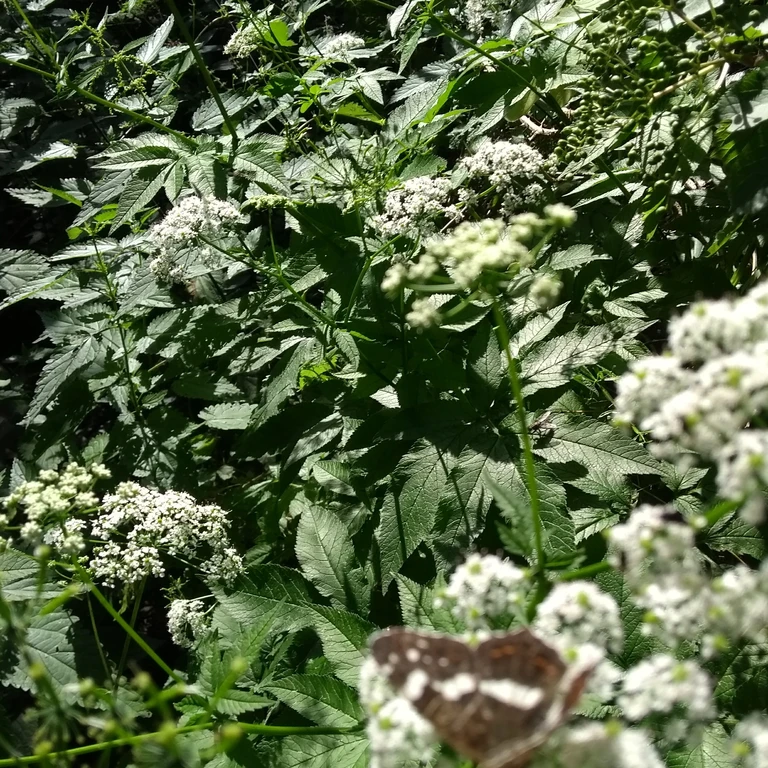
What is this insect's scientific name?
Araschnia levana
